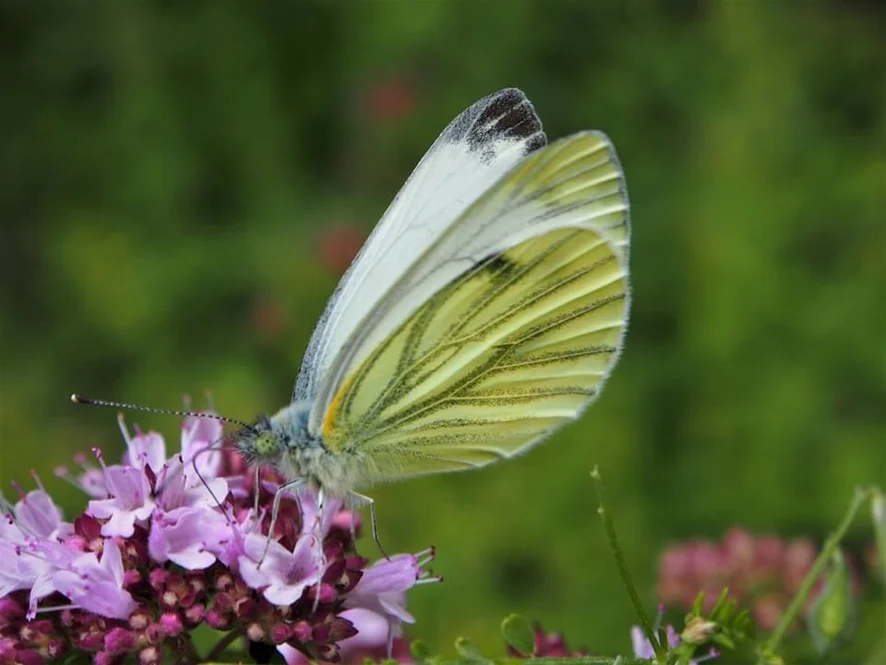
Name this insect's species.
Pieris napi
